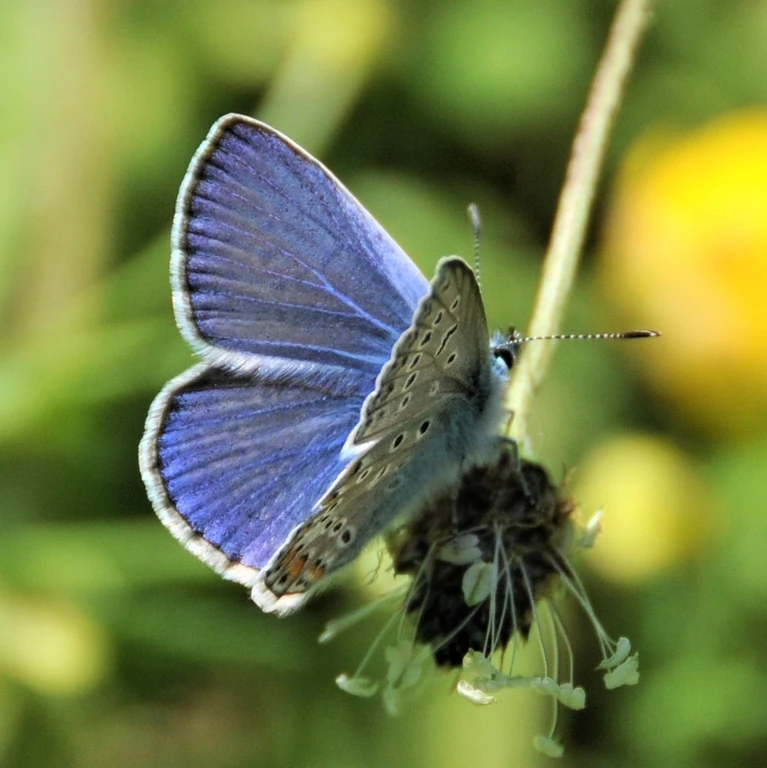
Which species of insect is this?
Polyommatus icarus
